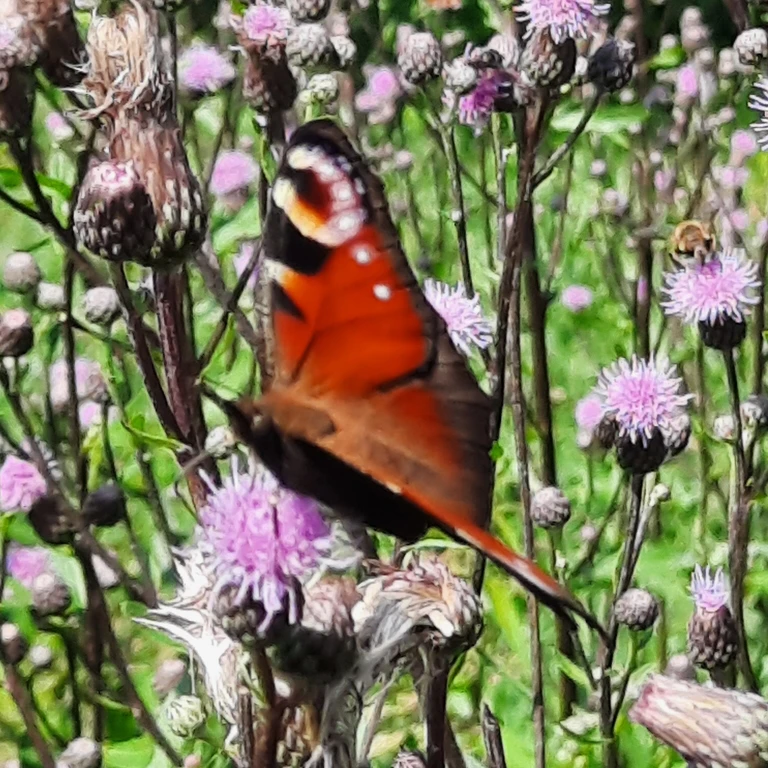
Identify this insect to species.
Aglais io
